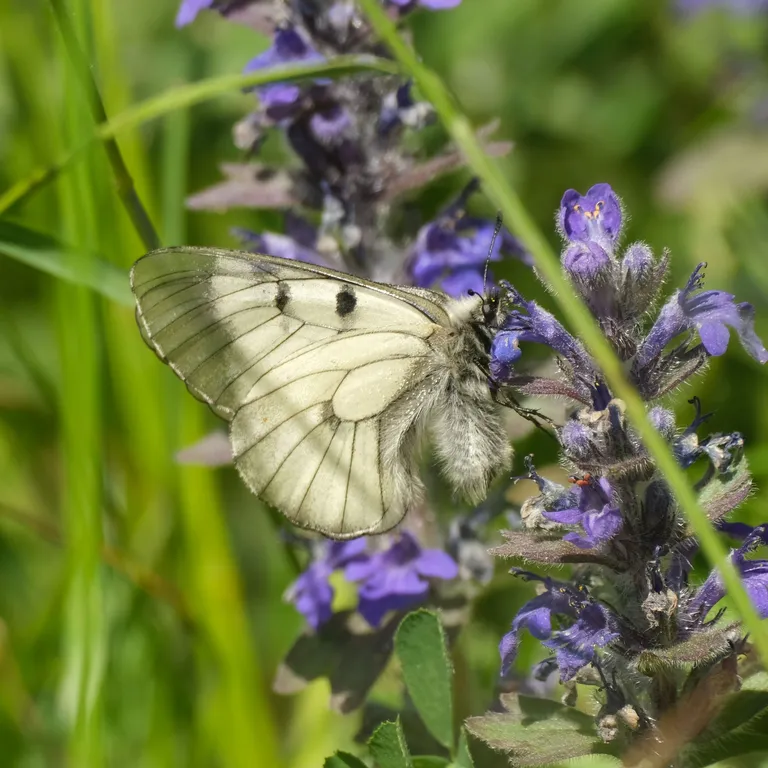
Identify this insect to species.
Parnassius mnemosyne
